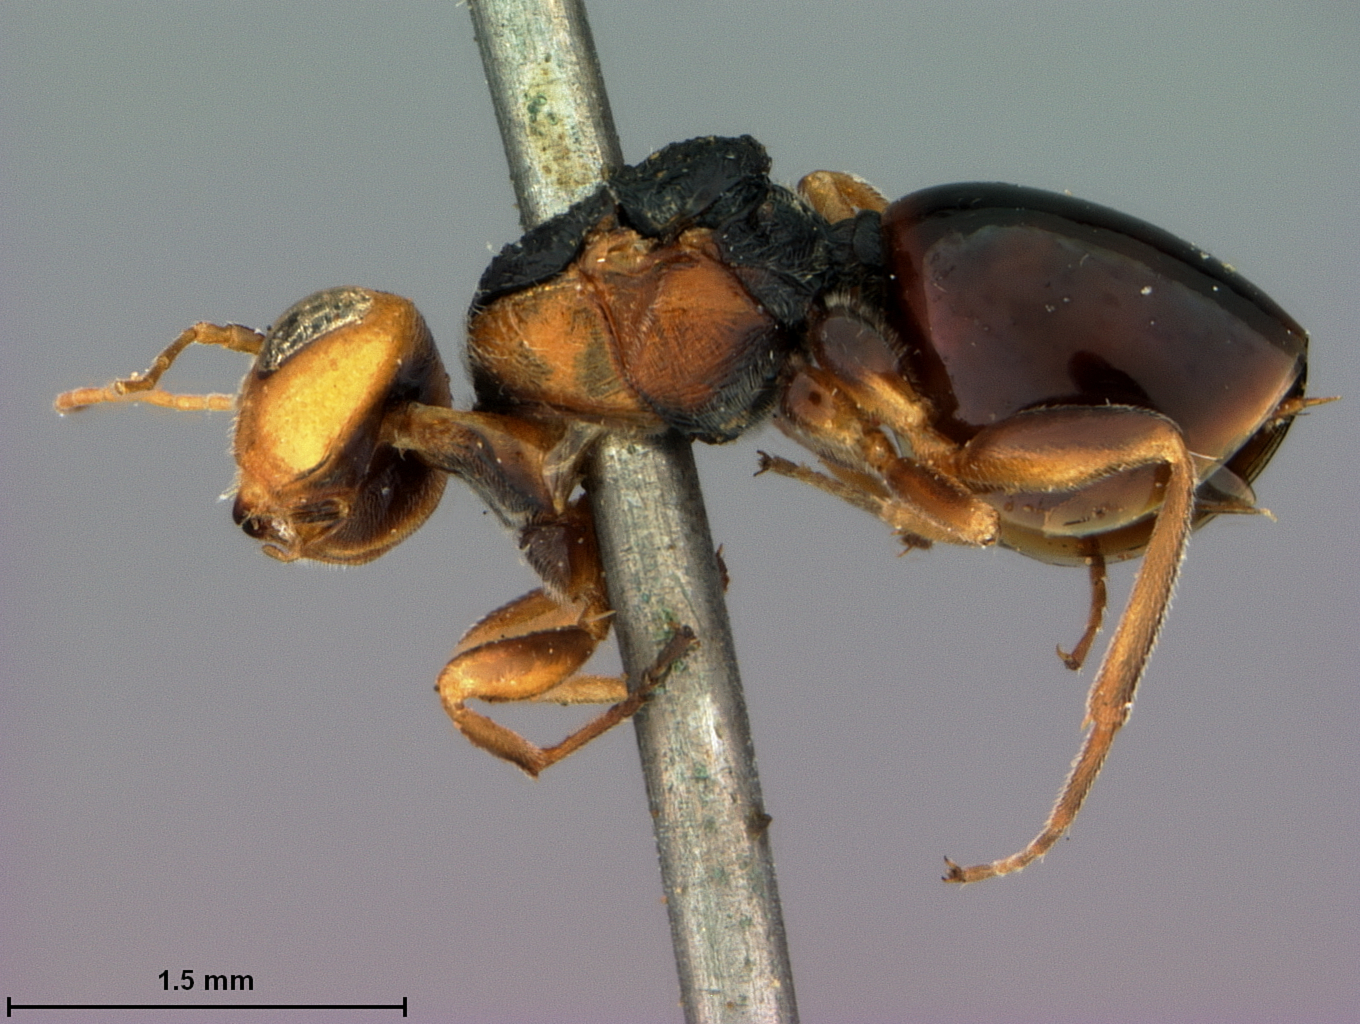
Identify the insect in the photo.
Holcaspis mexicana
